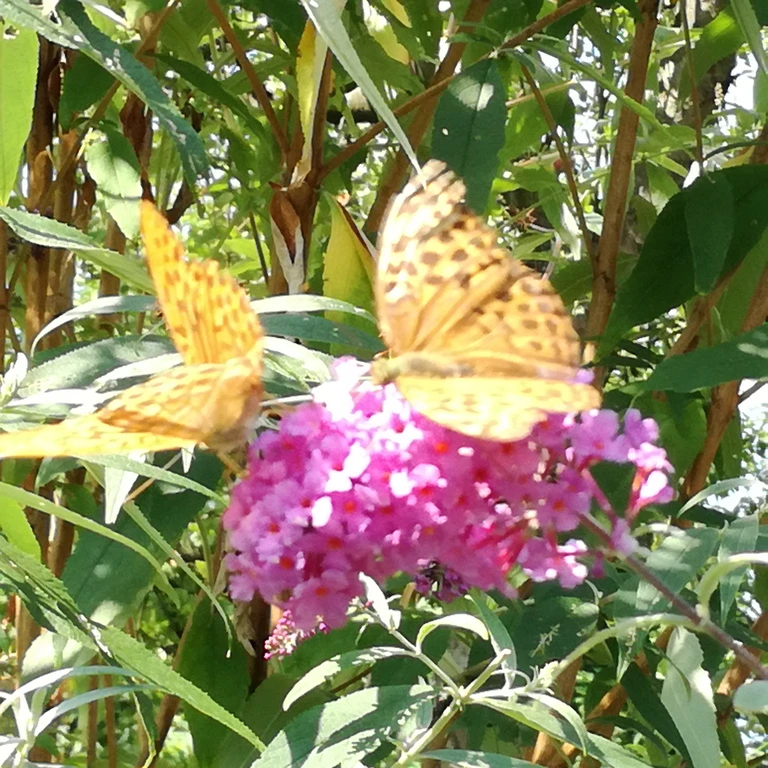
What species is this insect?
Argynnis paphia
